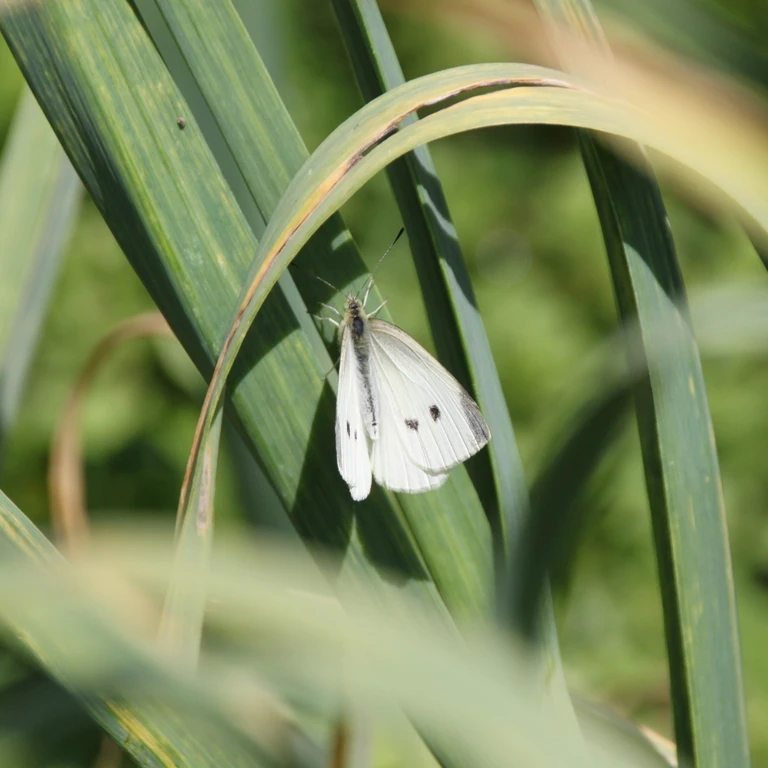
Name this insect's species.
Pieris rapae
